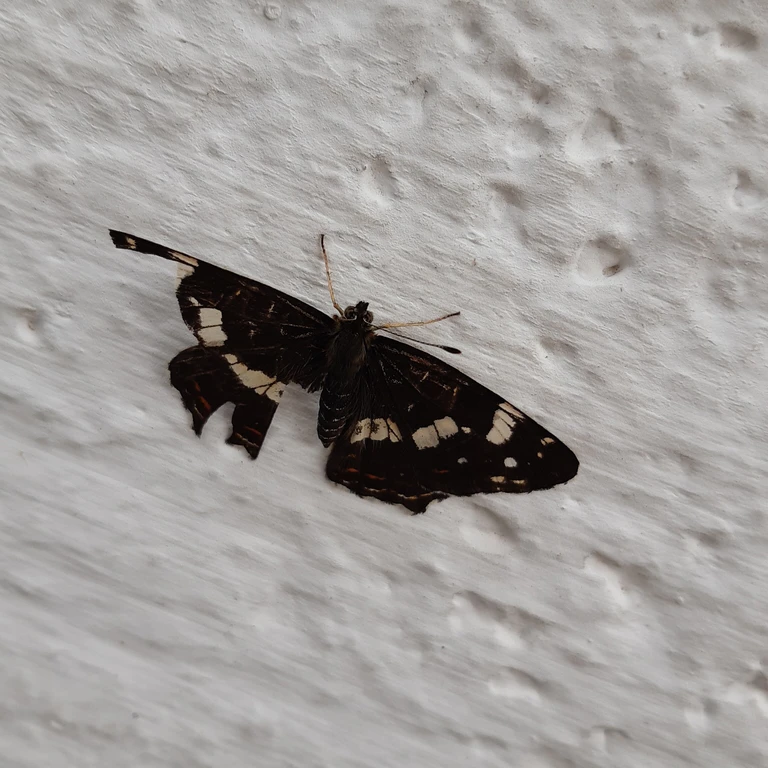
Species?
Araschnia levana
